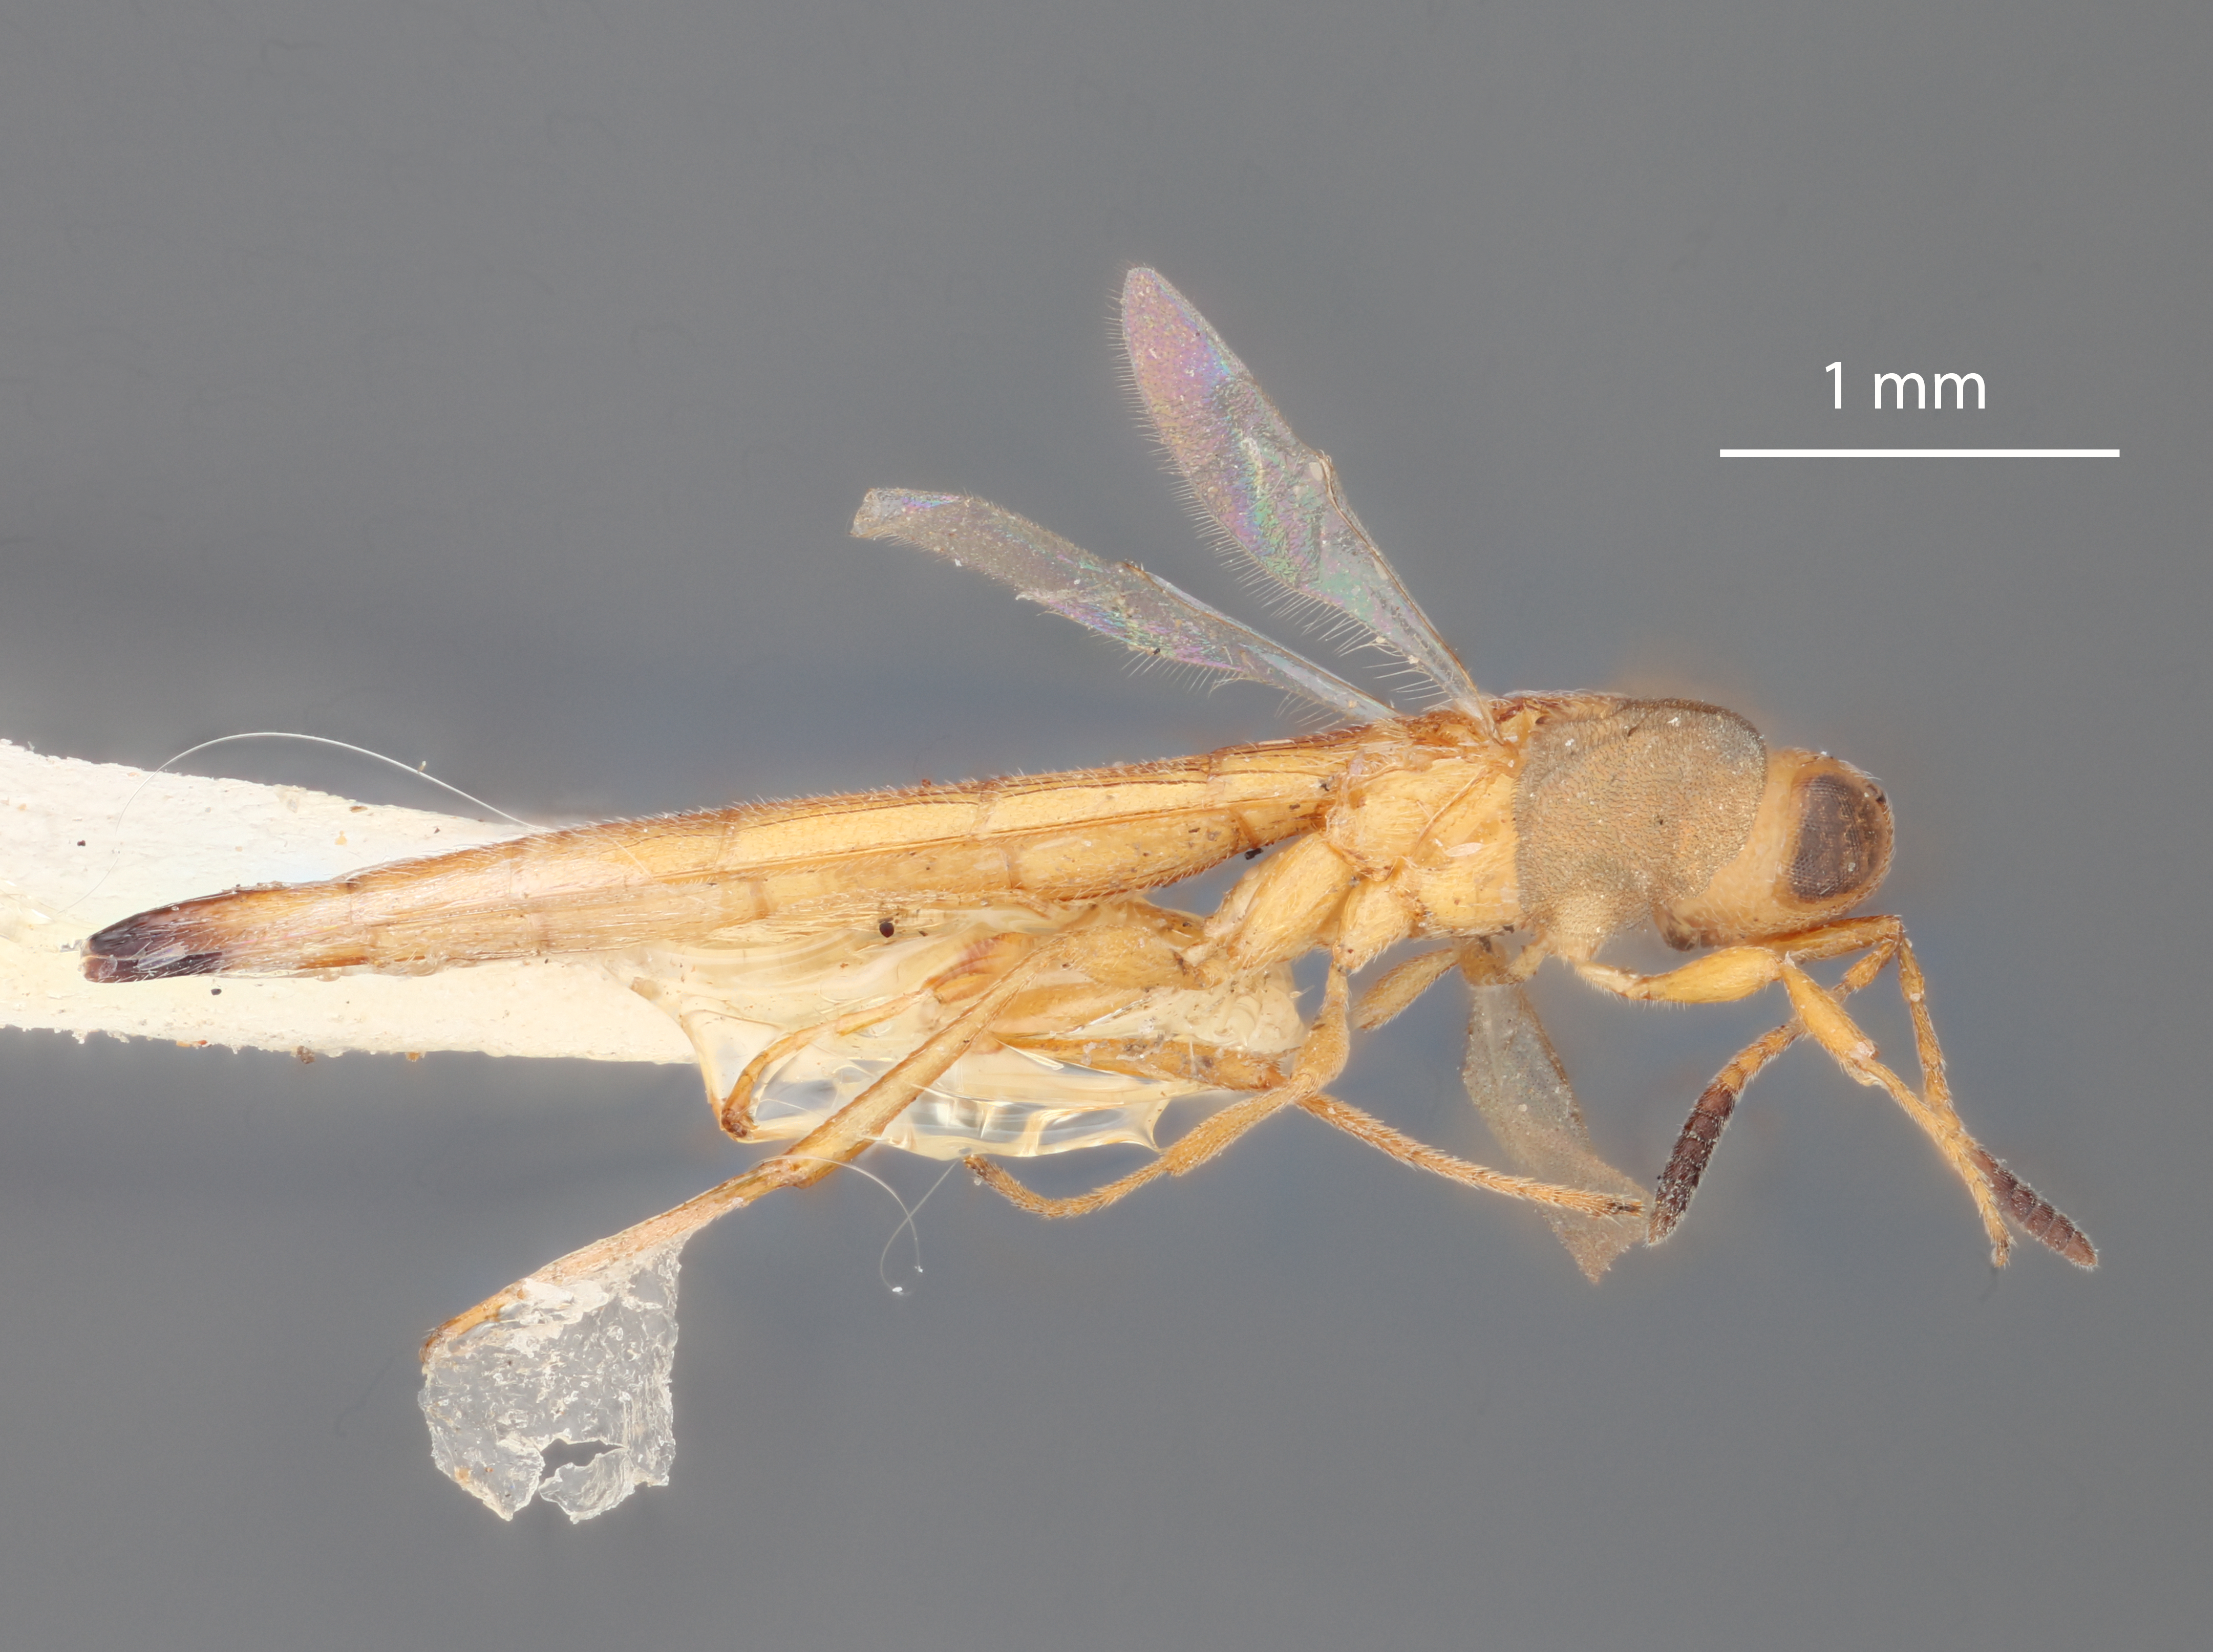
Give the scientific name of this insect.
Macroteleia chandelii
